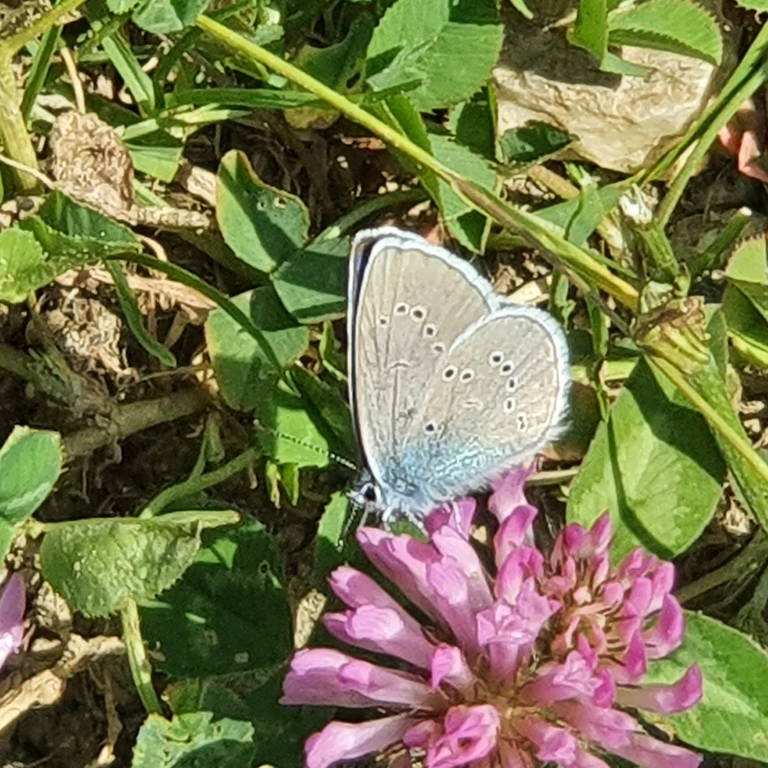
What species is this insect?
Cyaniris semiargus
